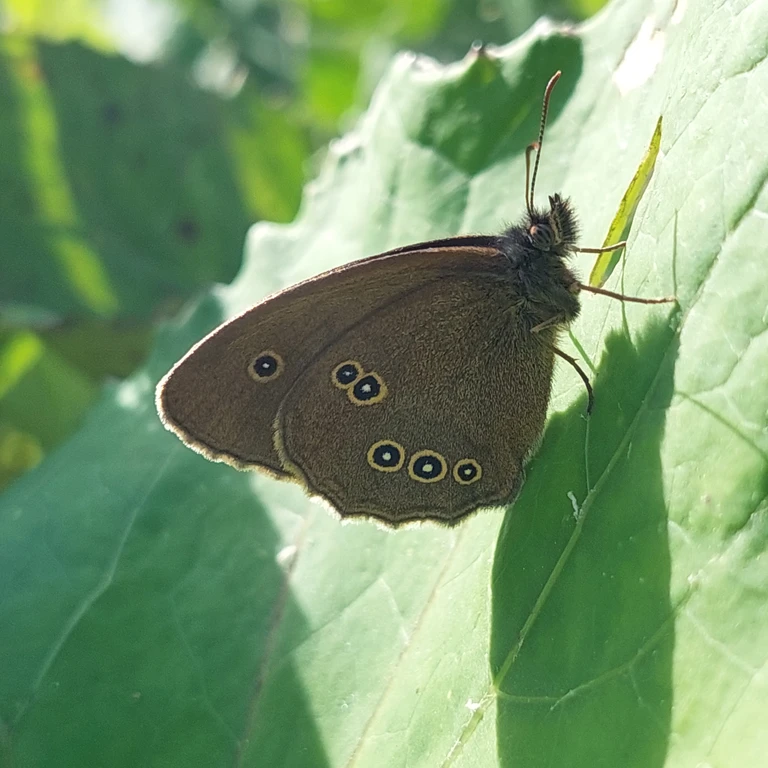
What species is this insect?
Aphantopus hyperantus
